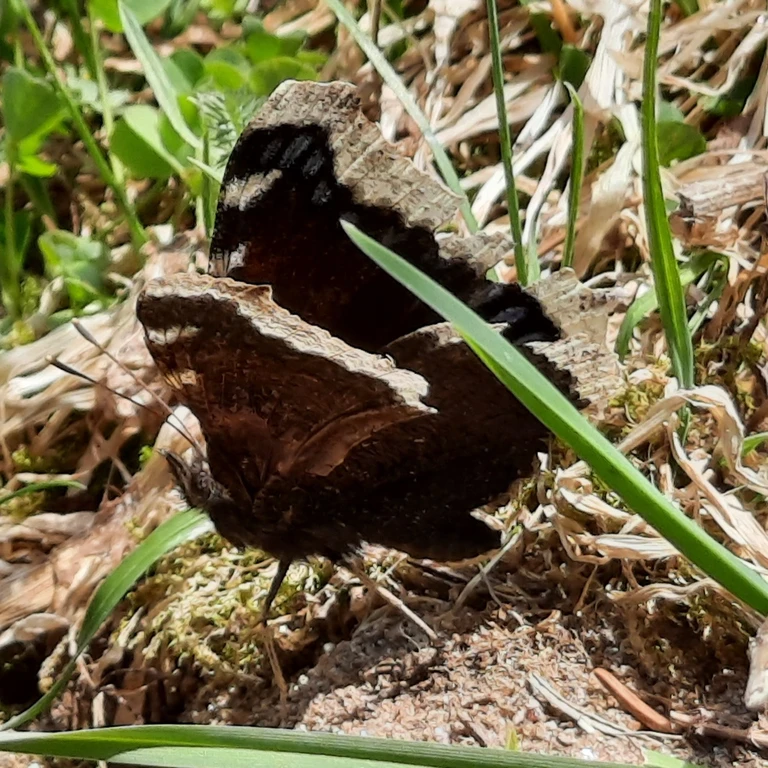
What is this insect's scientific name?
Nymphalis antiopa
